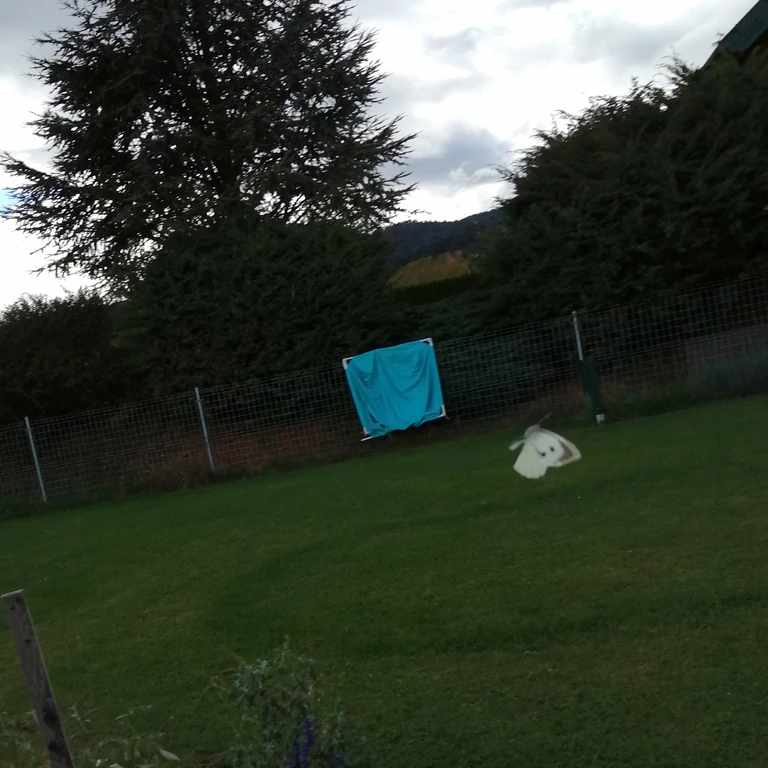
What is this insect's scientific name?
Pieris brassicae
